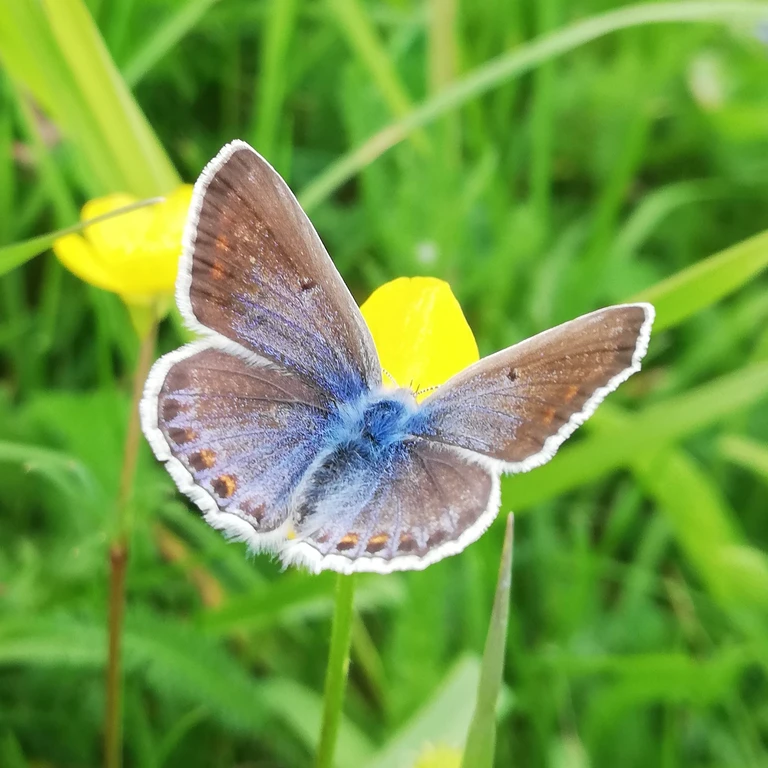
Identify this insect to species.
Polyommatus icarus
